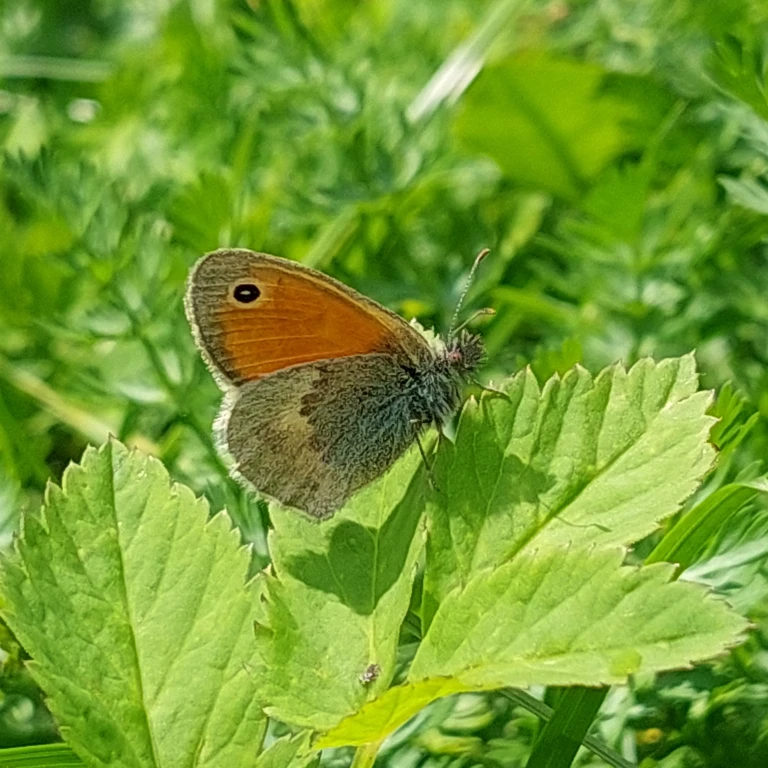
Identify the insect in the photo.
Coenonympha pamphilus
